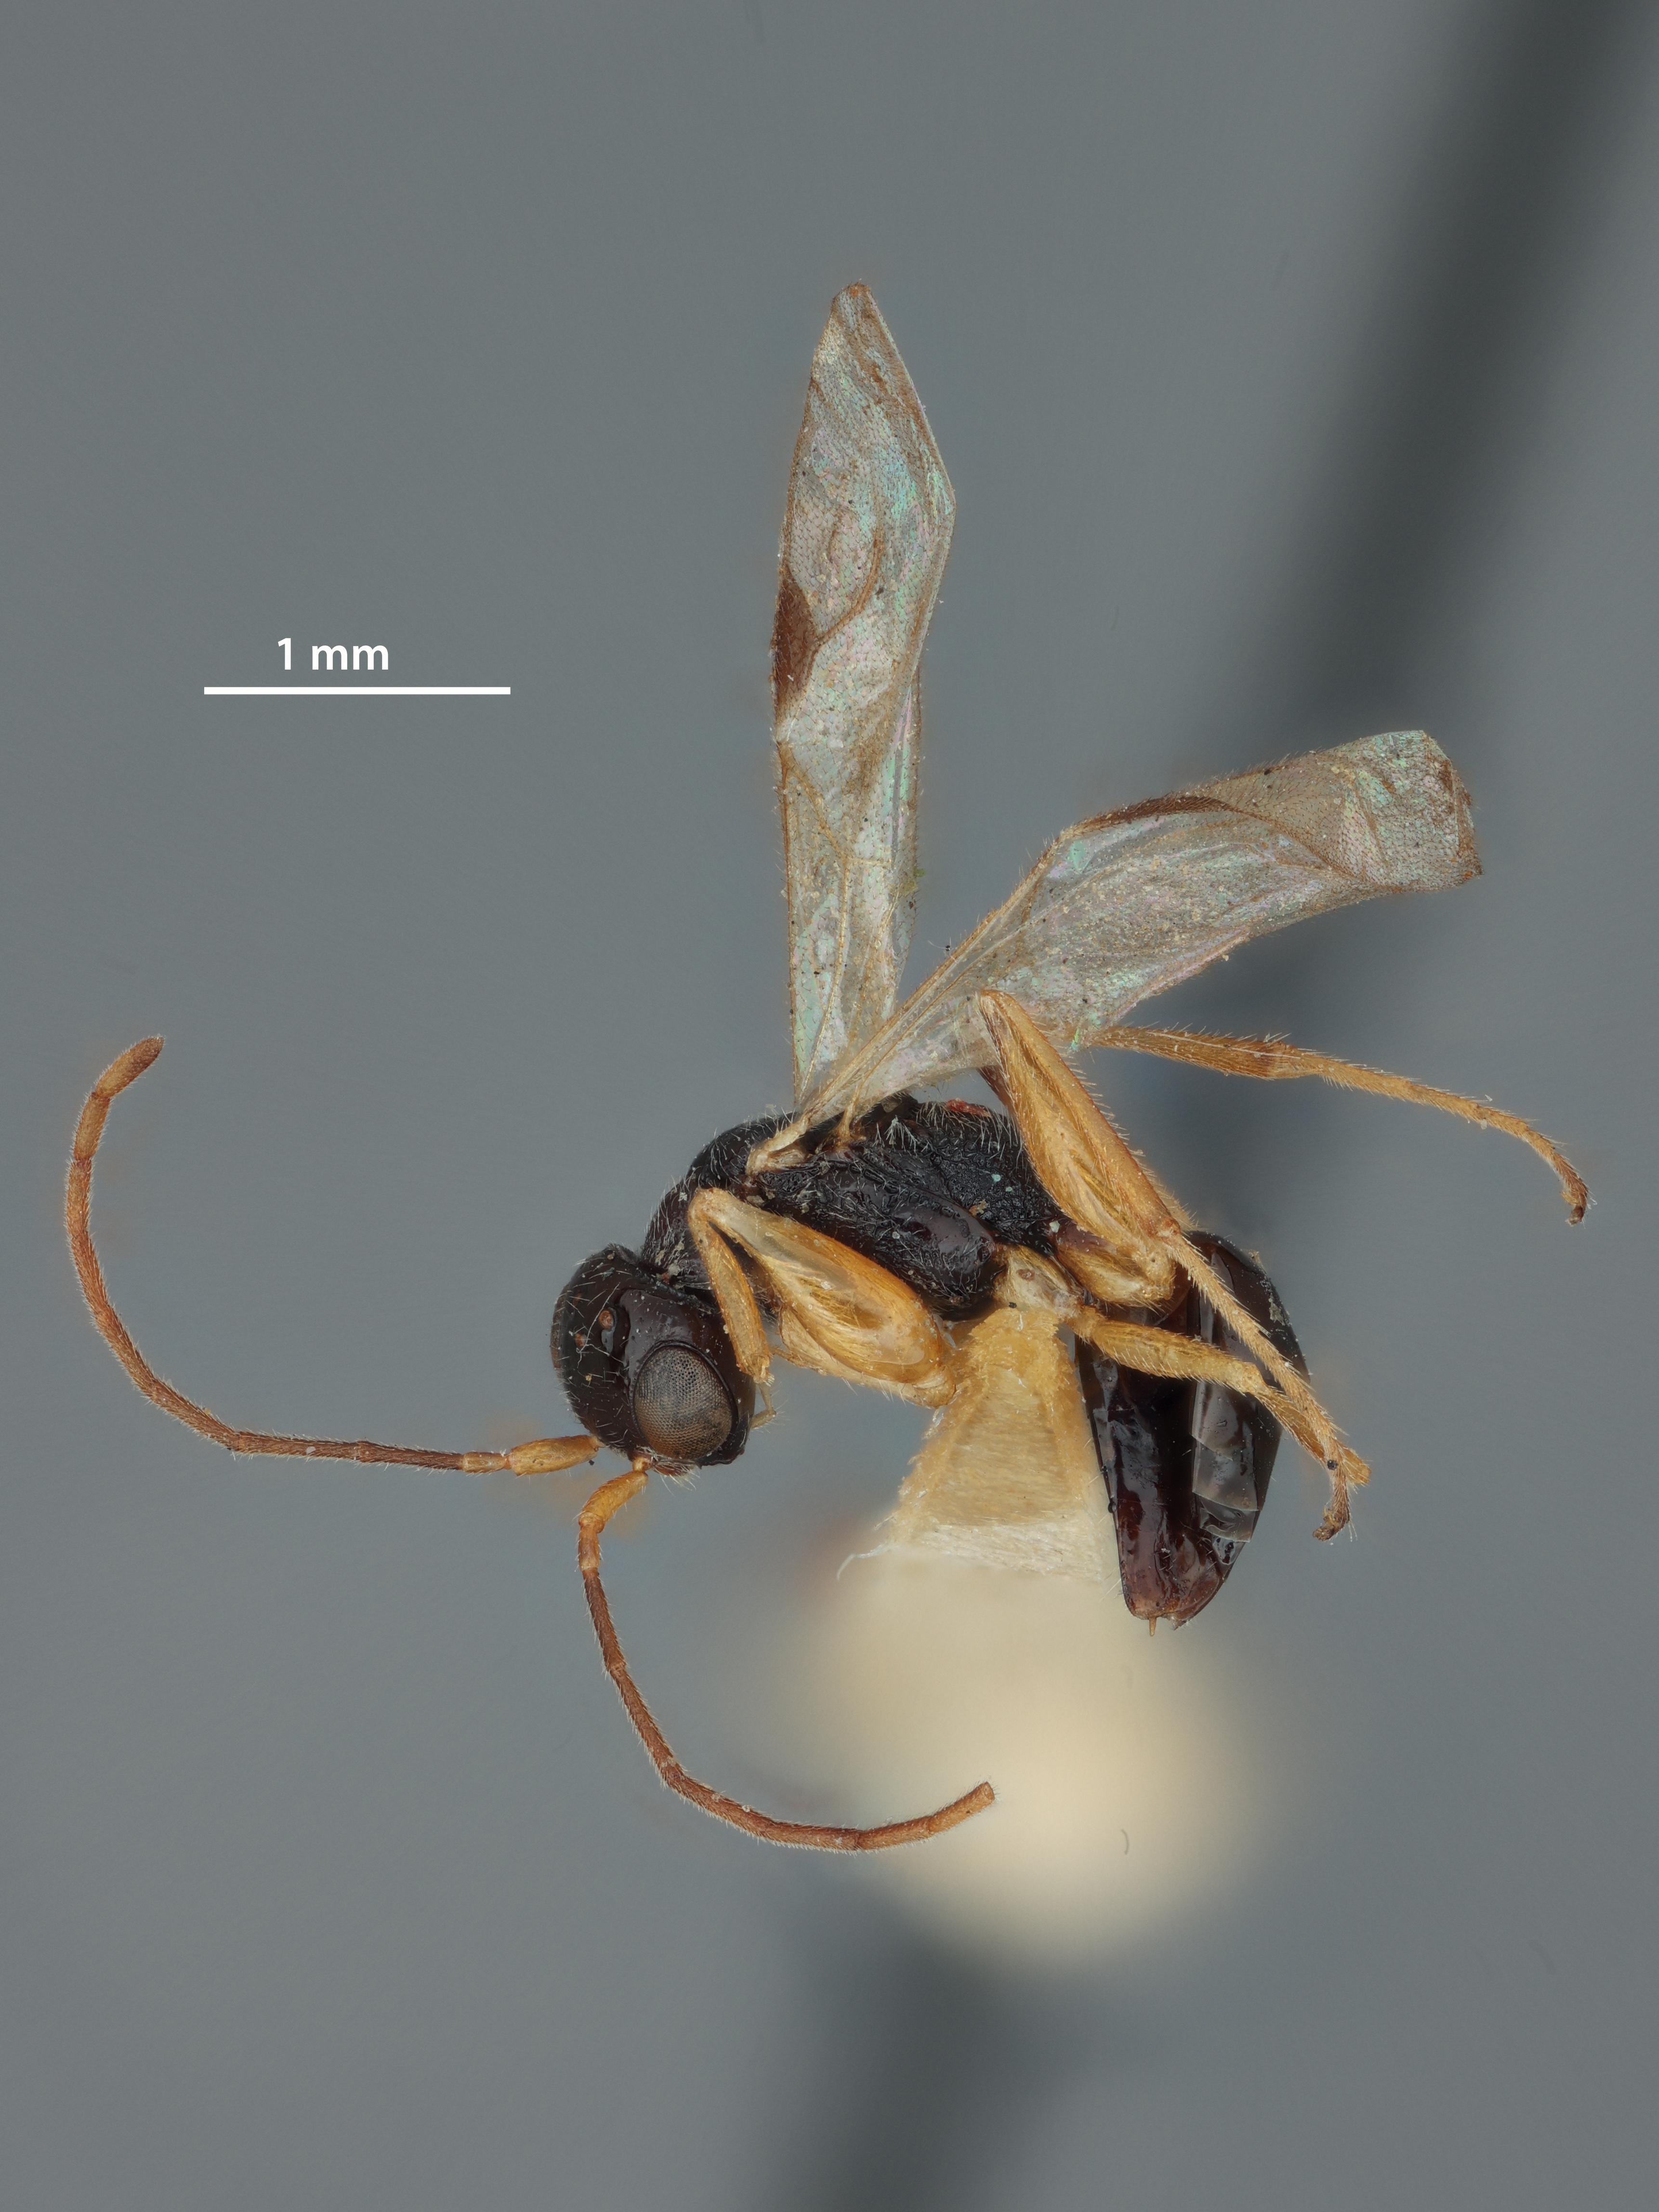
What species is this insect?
Prenanteon micropunctatus
